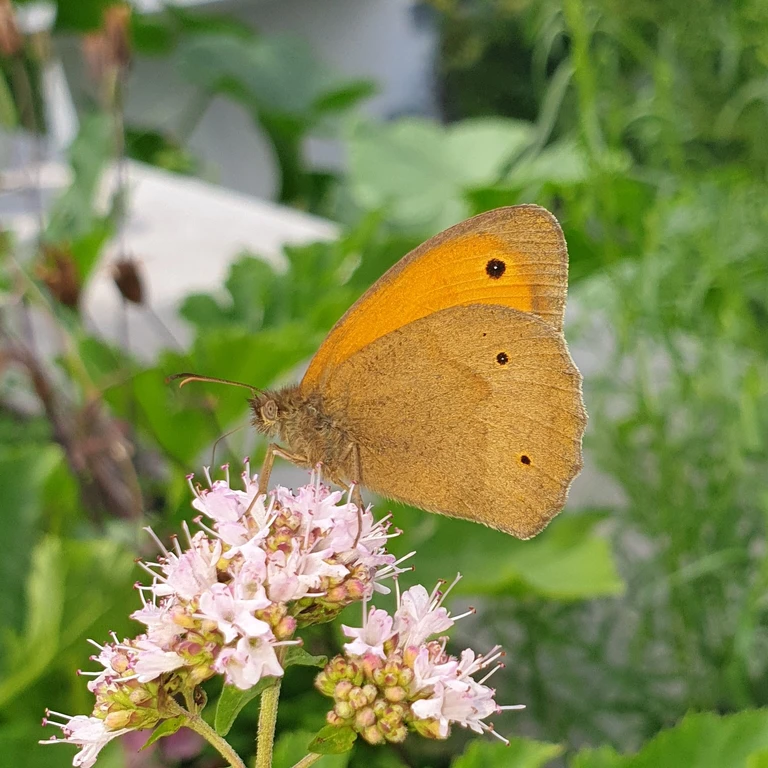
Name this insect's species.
Maniola jurtina
